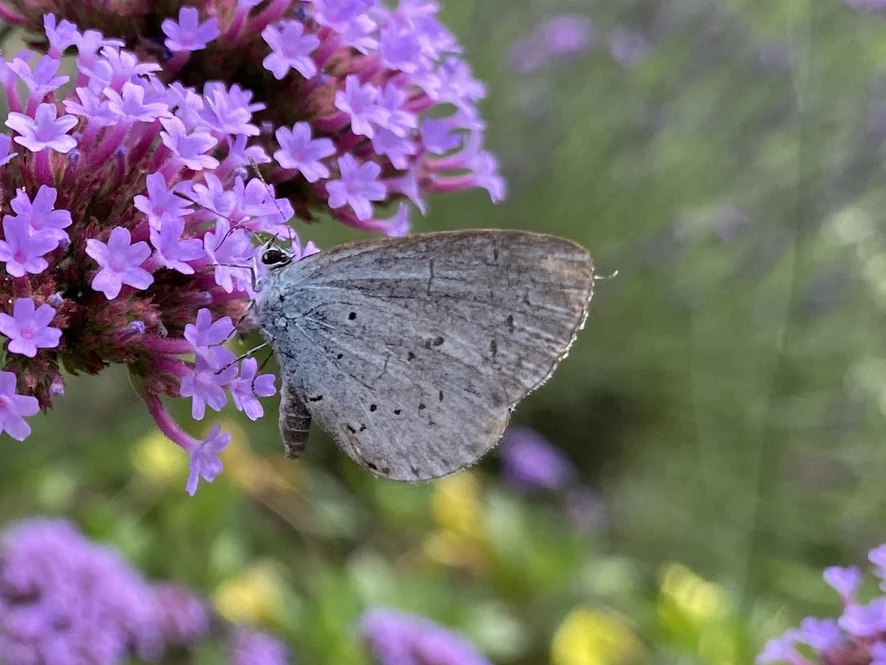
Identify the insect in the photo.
Celastrina argiolus
